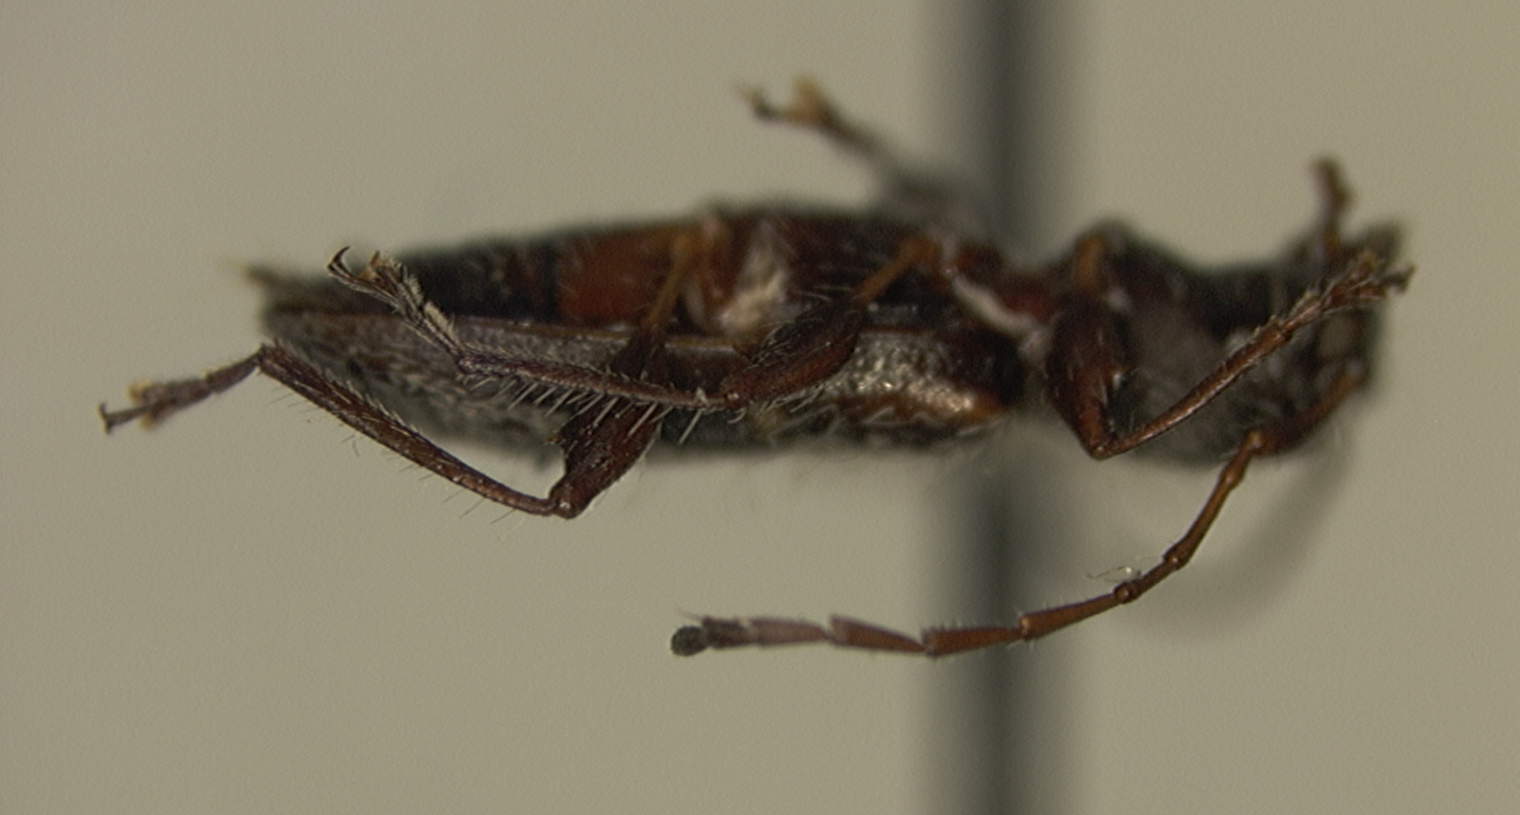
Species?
Plectromerus dominicanus (also Curiosa dominicana)
